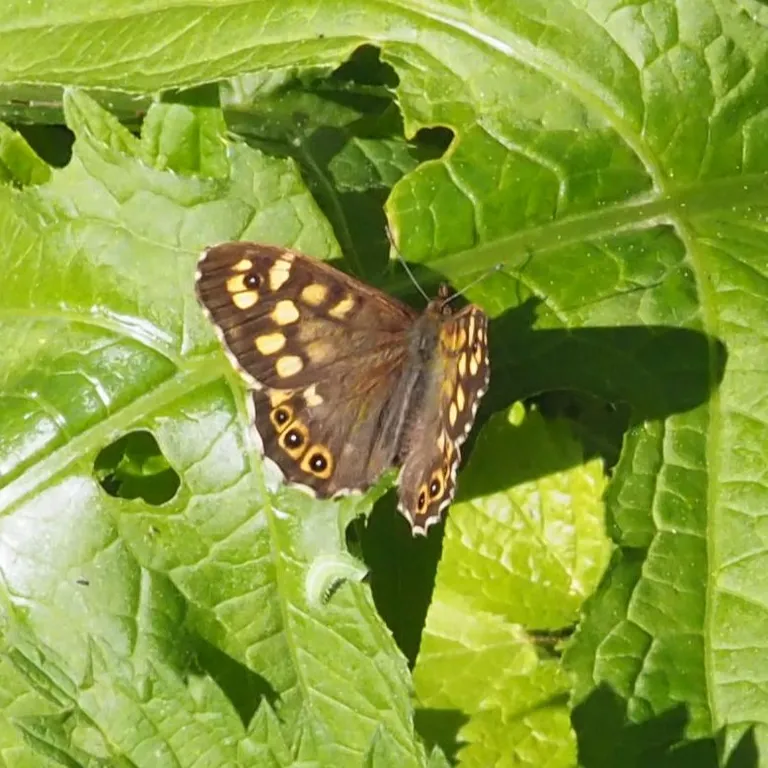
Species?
Pararge aegeria
